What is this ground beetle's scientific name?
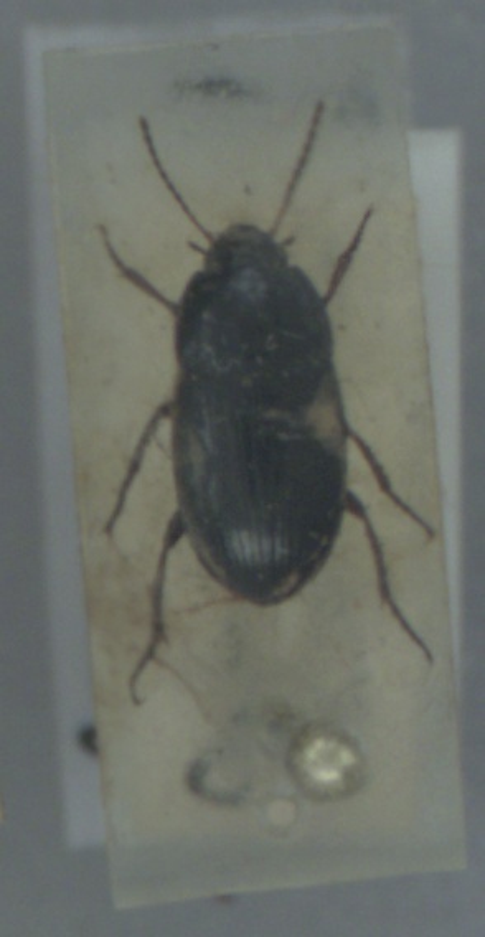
Amara familiaris
